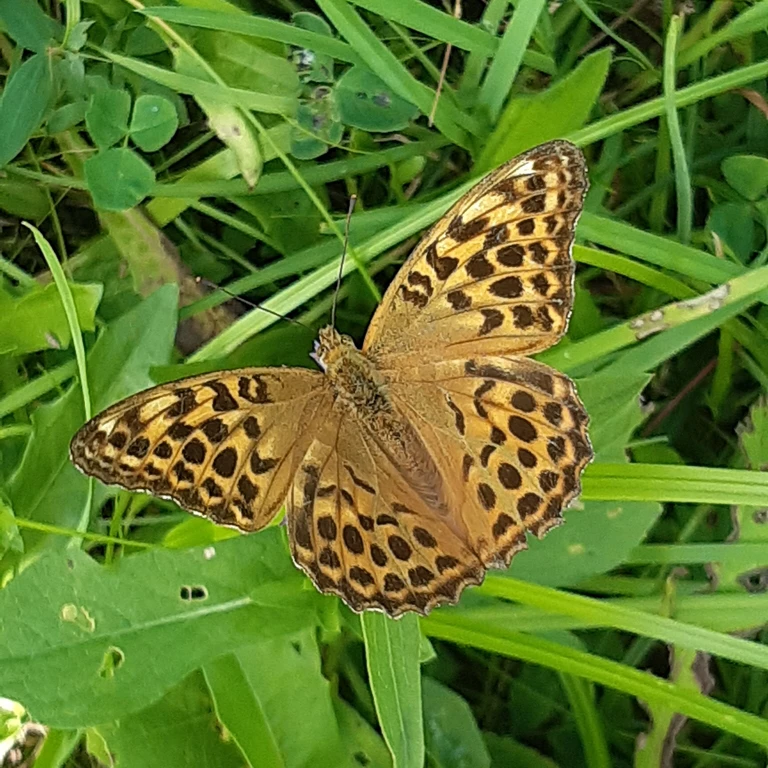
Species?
Argynnis paphia
